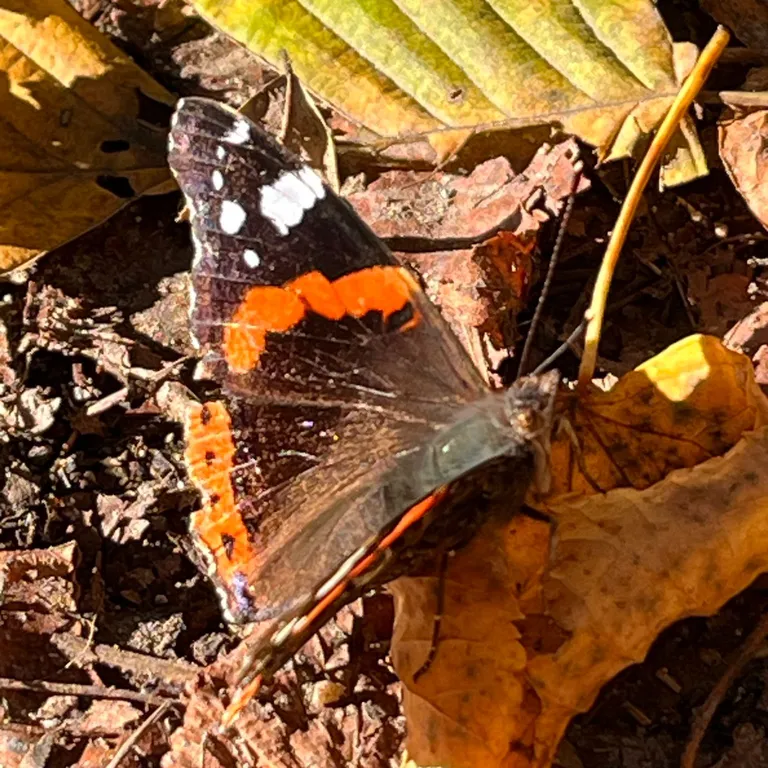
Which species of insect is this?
Vanessa atalanta
